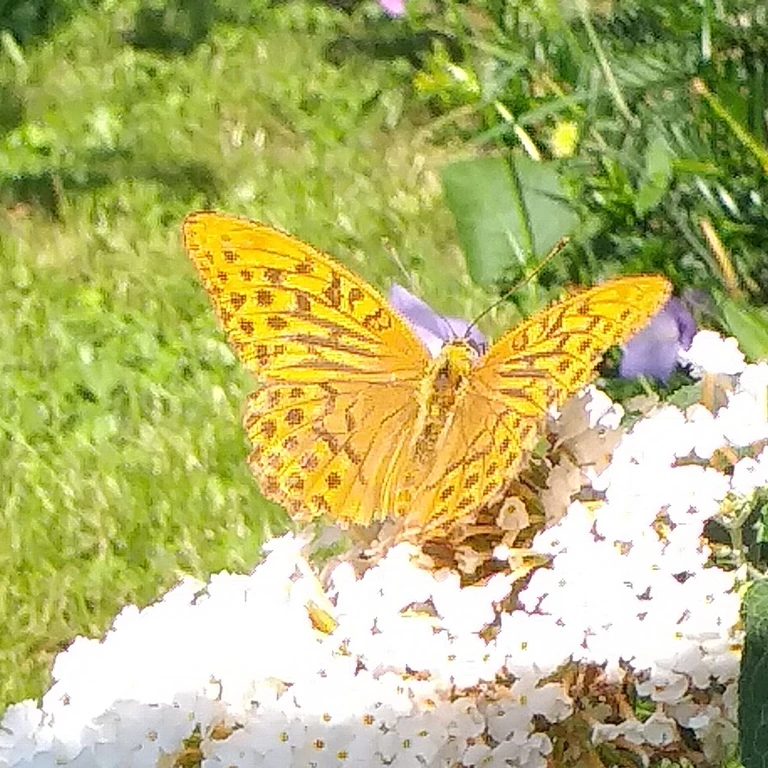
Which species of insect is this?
Argynnis paphia
